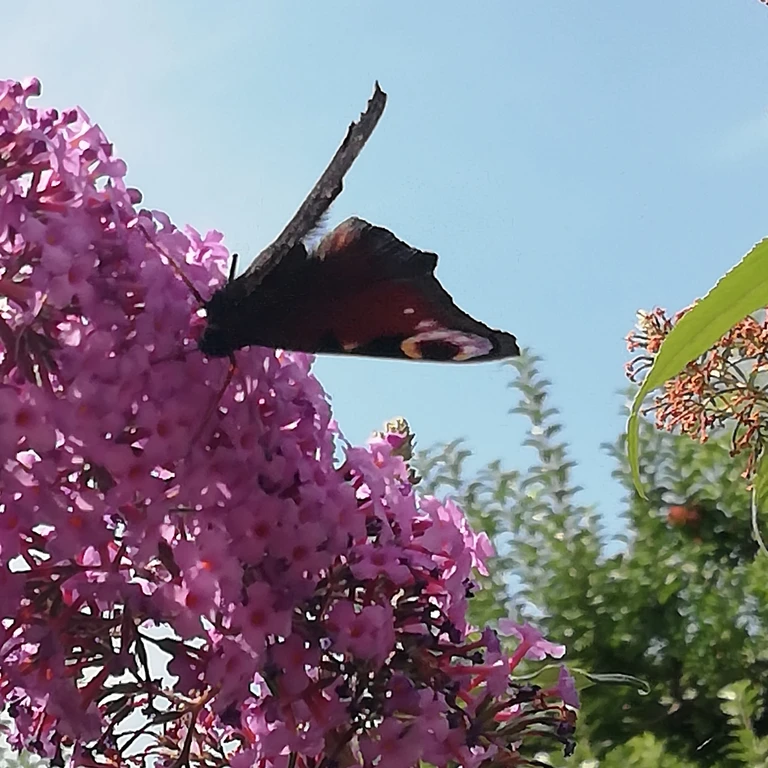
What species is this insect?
Aglais io
